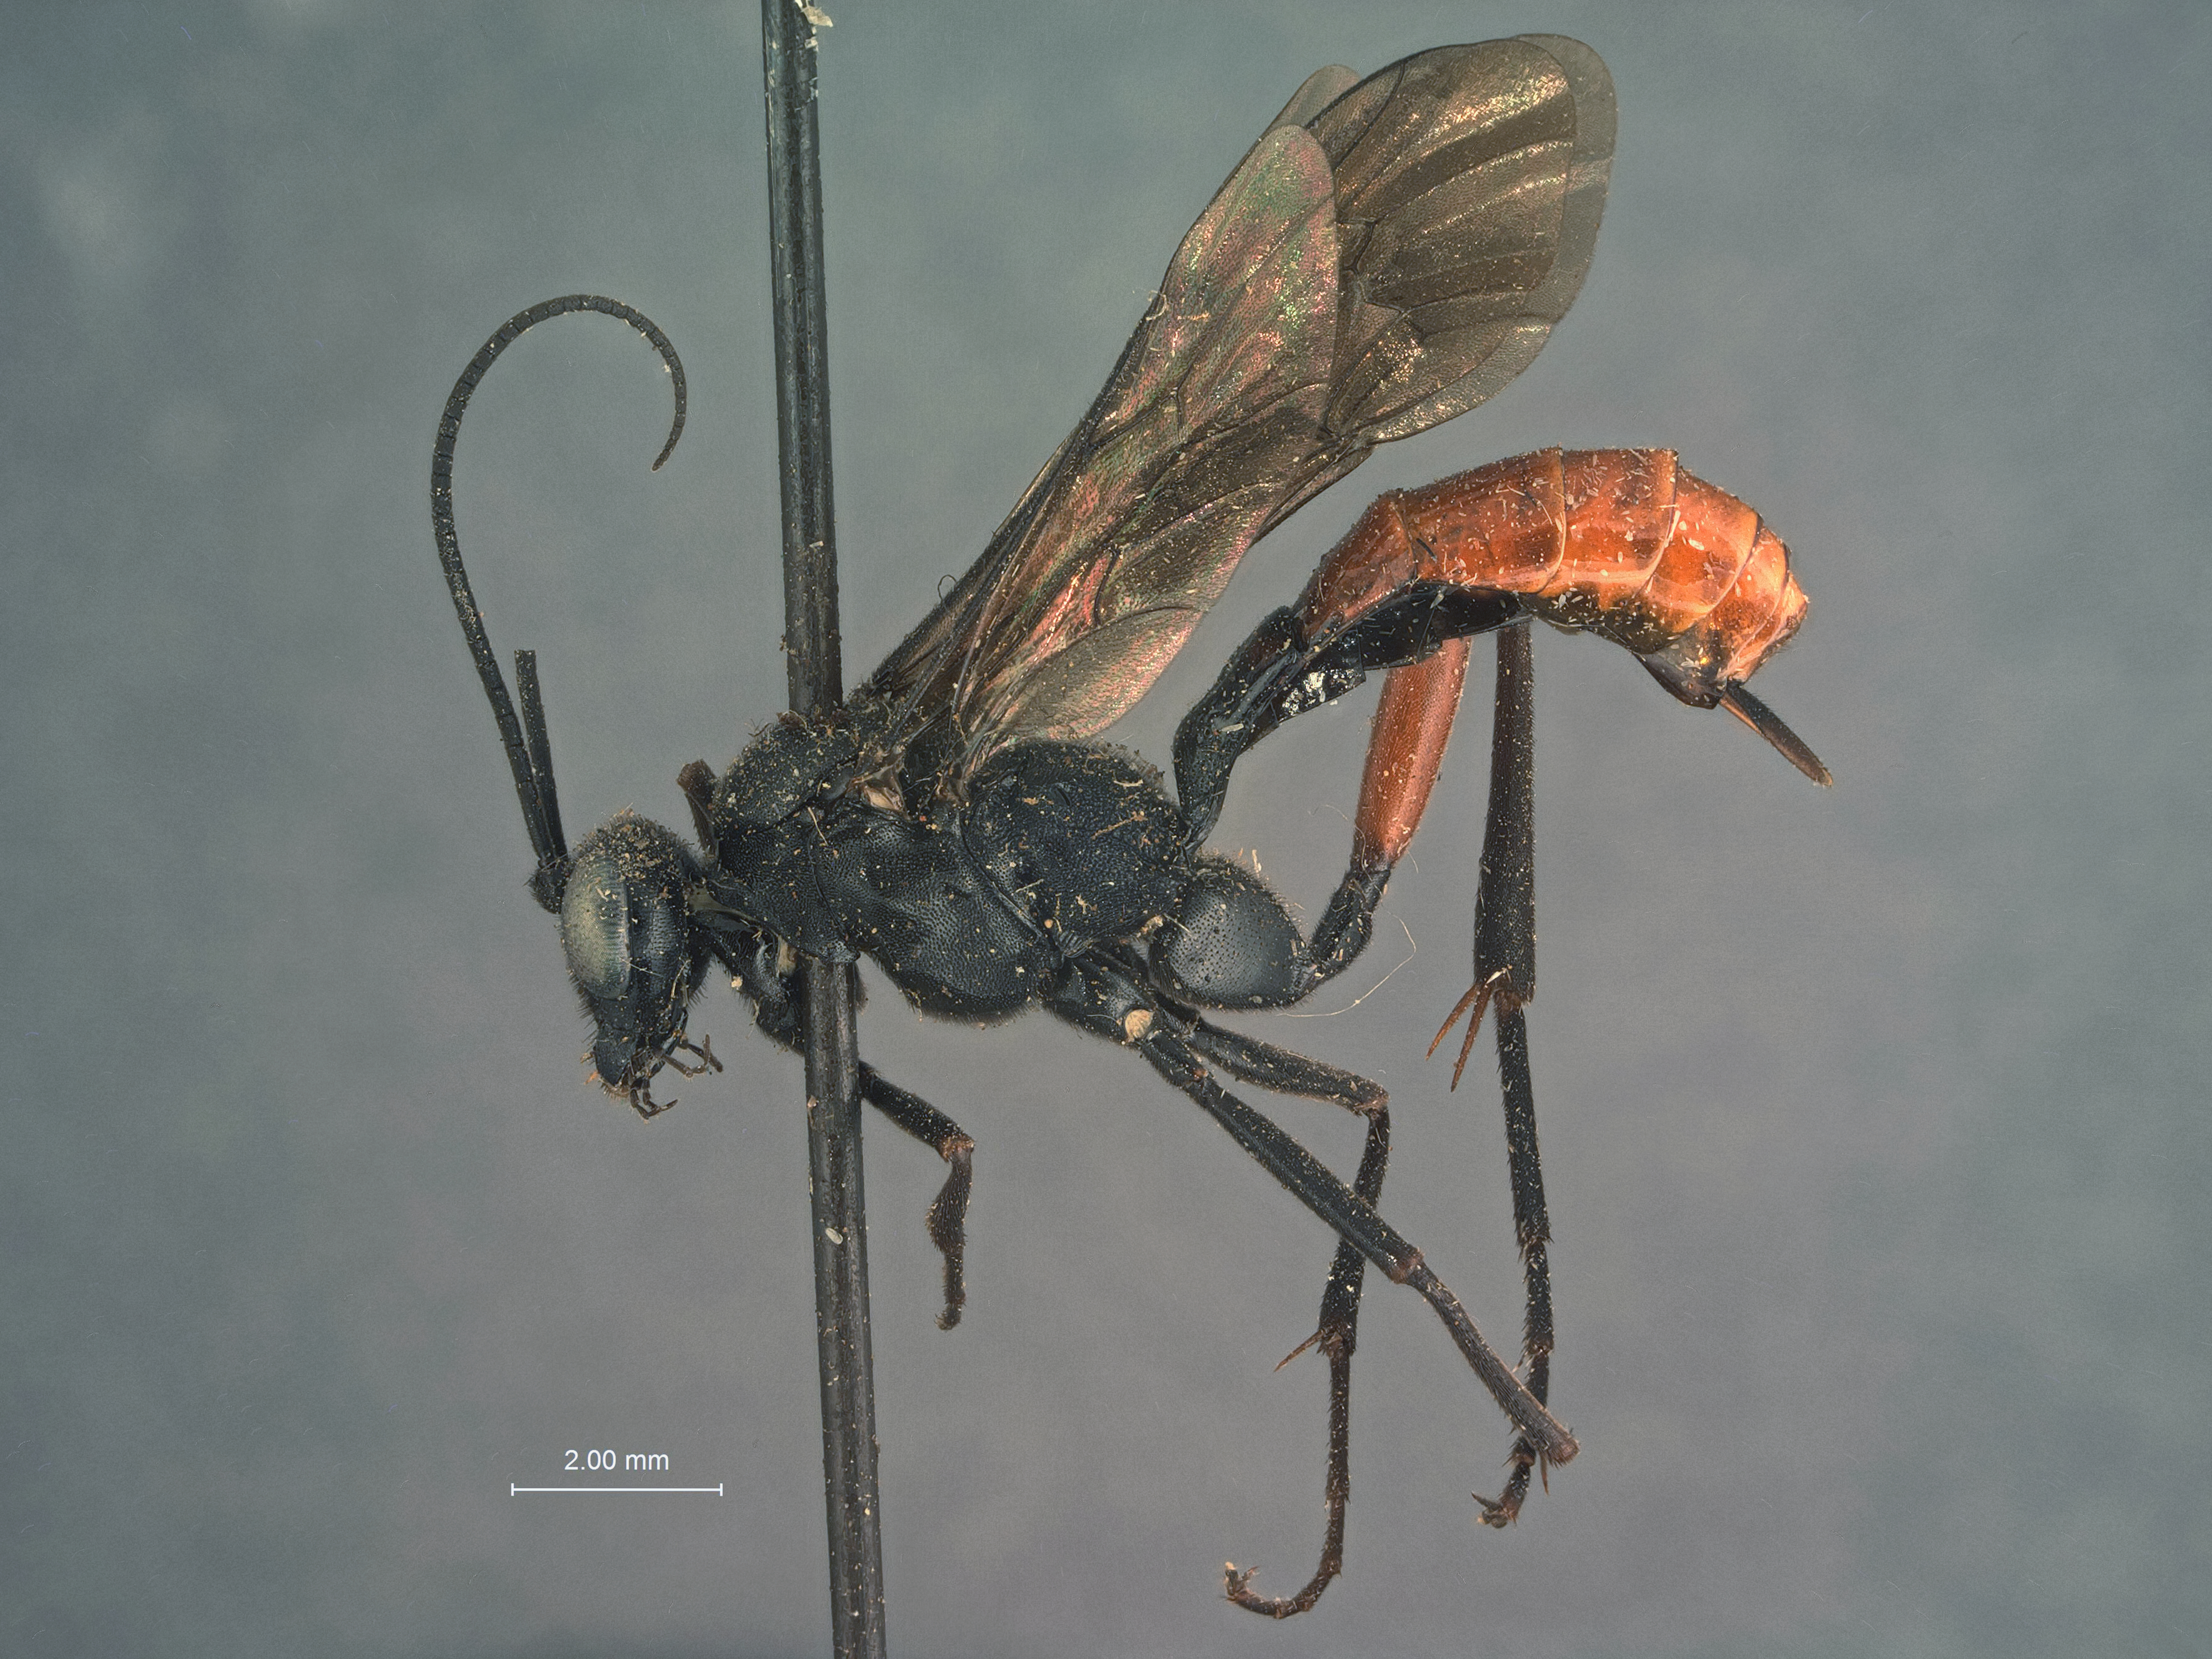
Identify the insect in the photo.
Exetastes erythrogaster
